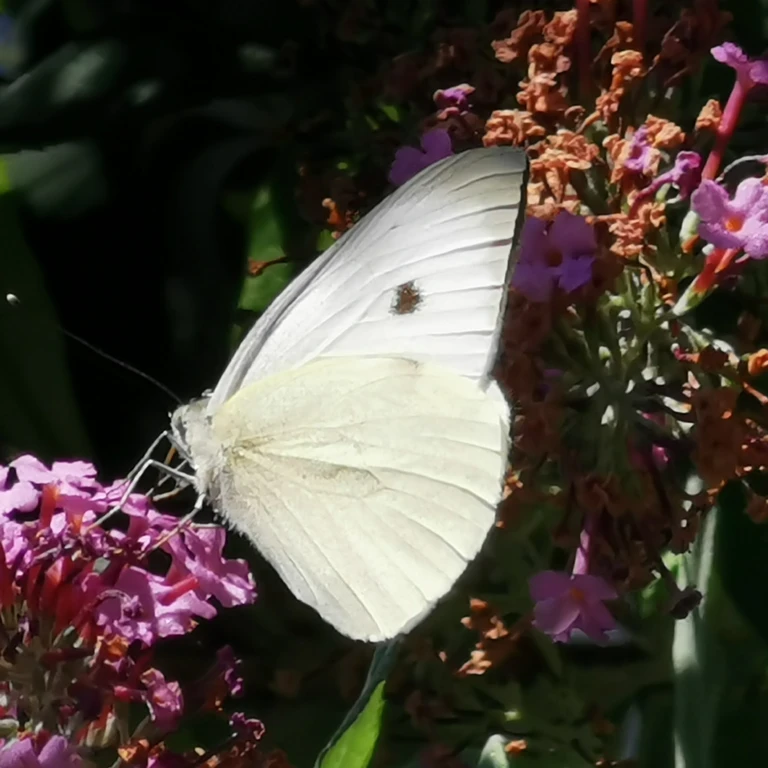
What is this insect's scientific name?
Pieris brassicae
